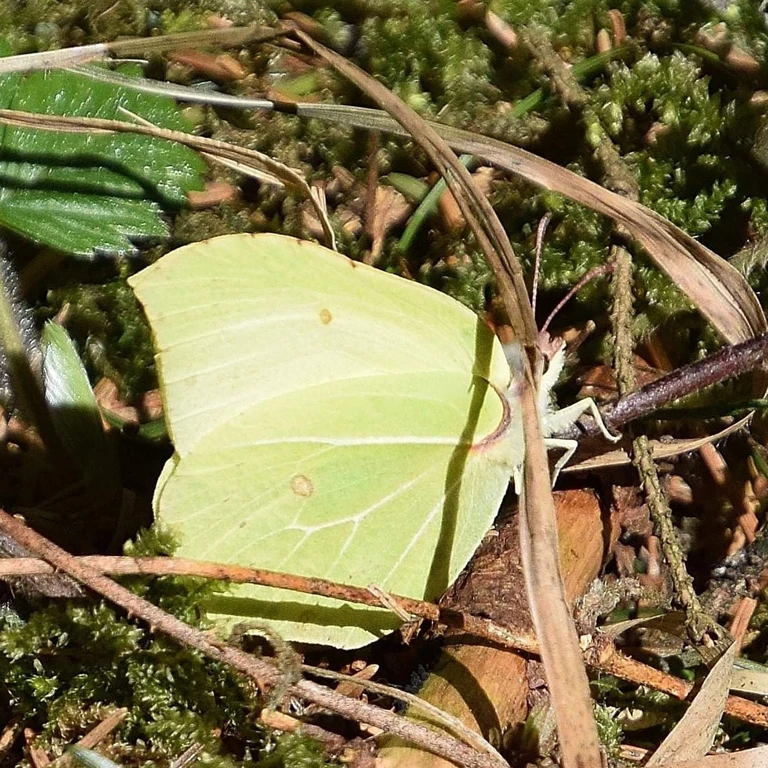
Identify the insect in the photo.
Gonepteryx rhamni
